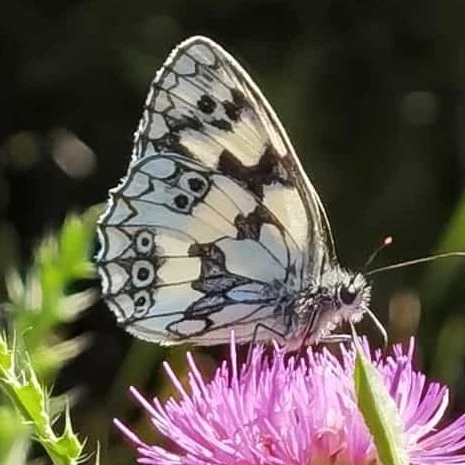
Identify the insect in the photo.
Melanargia galathea
